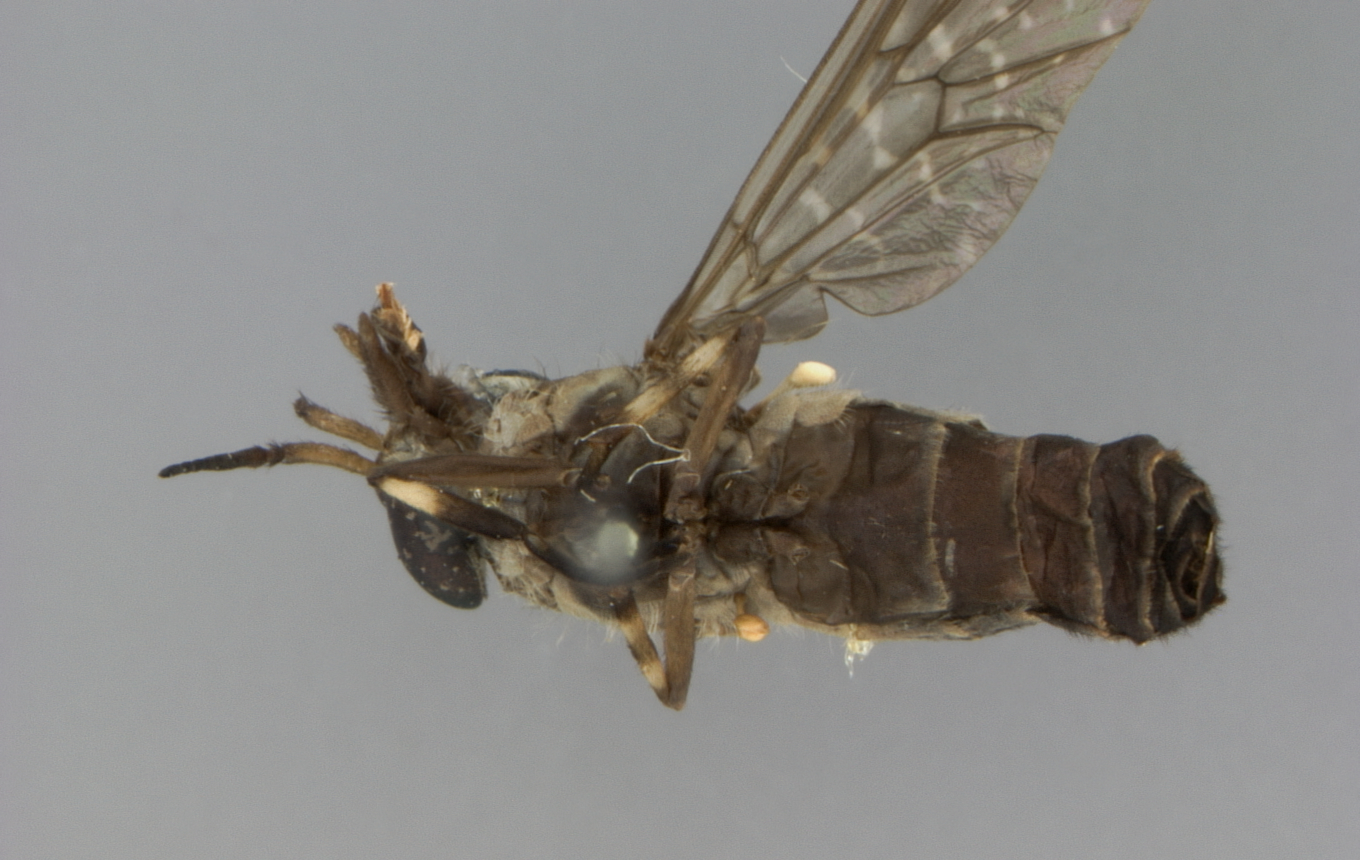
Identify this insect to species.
Haematopota volneri (also Chrysozona volneri)
